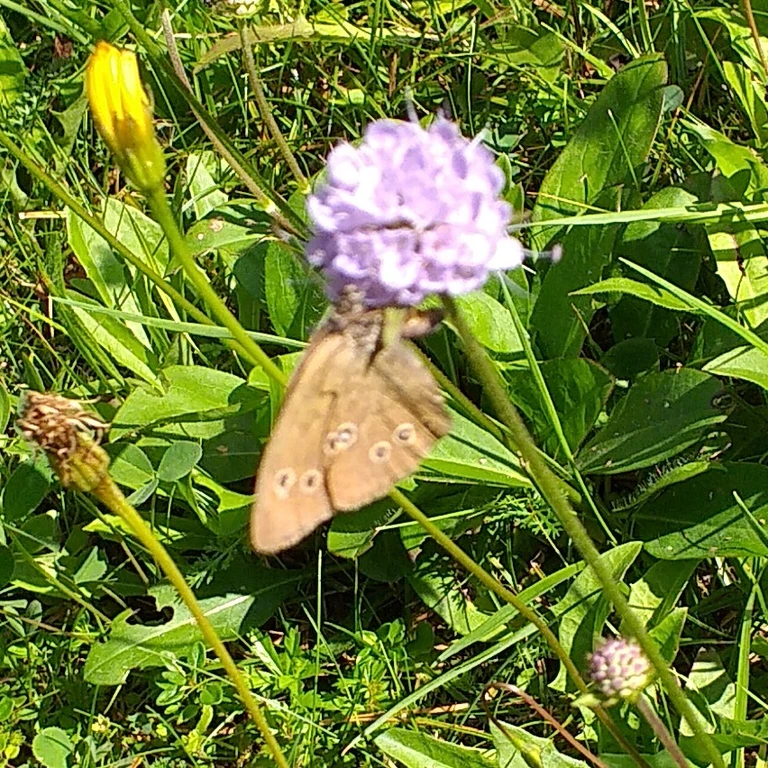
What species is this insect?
Aphantopus hyperantus
